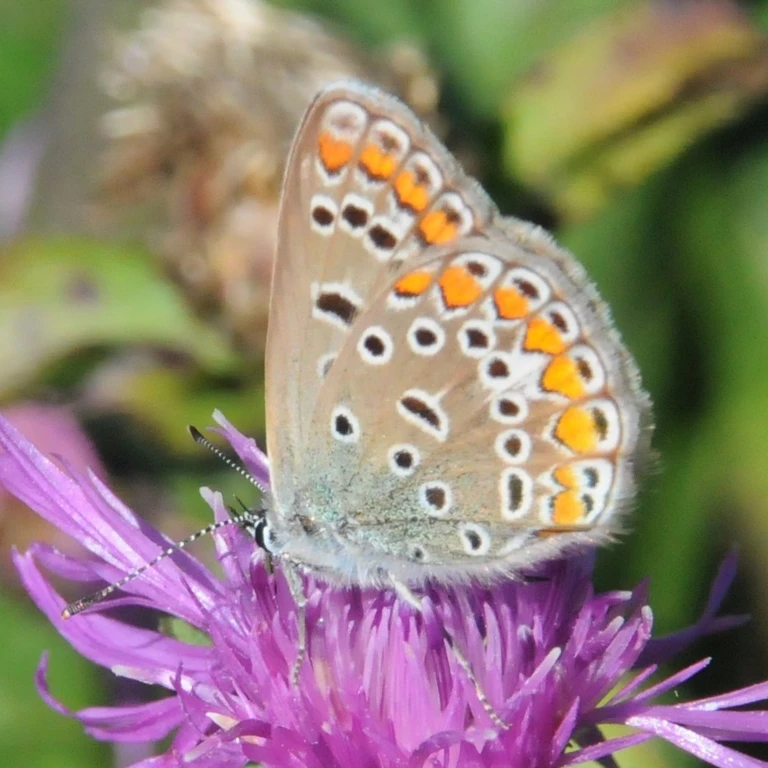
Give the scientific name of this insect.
Polyommatus icarus
